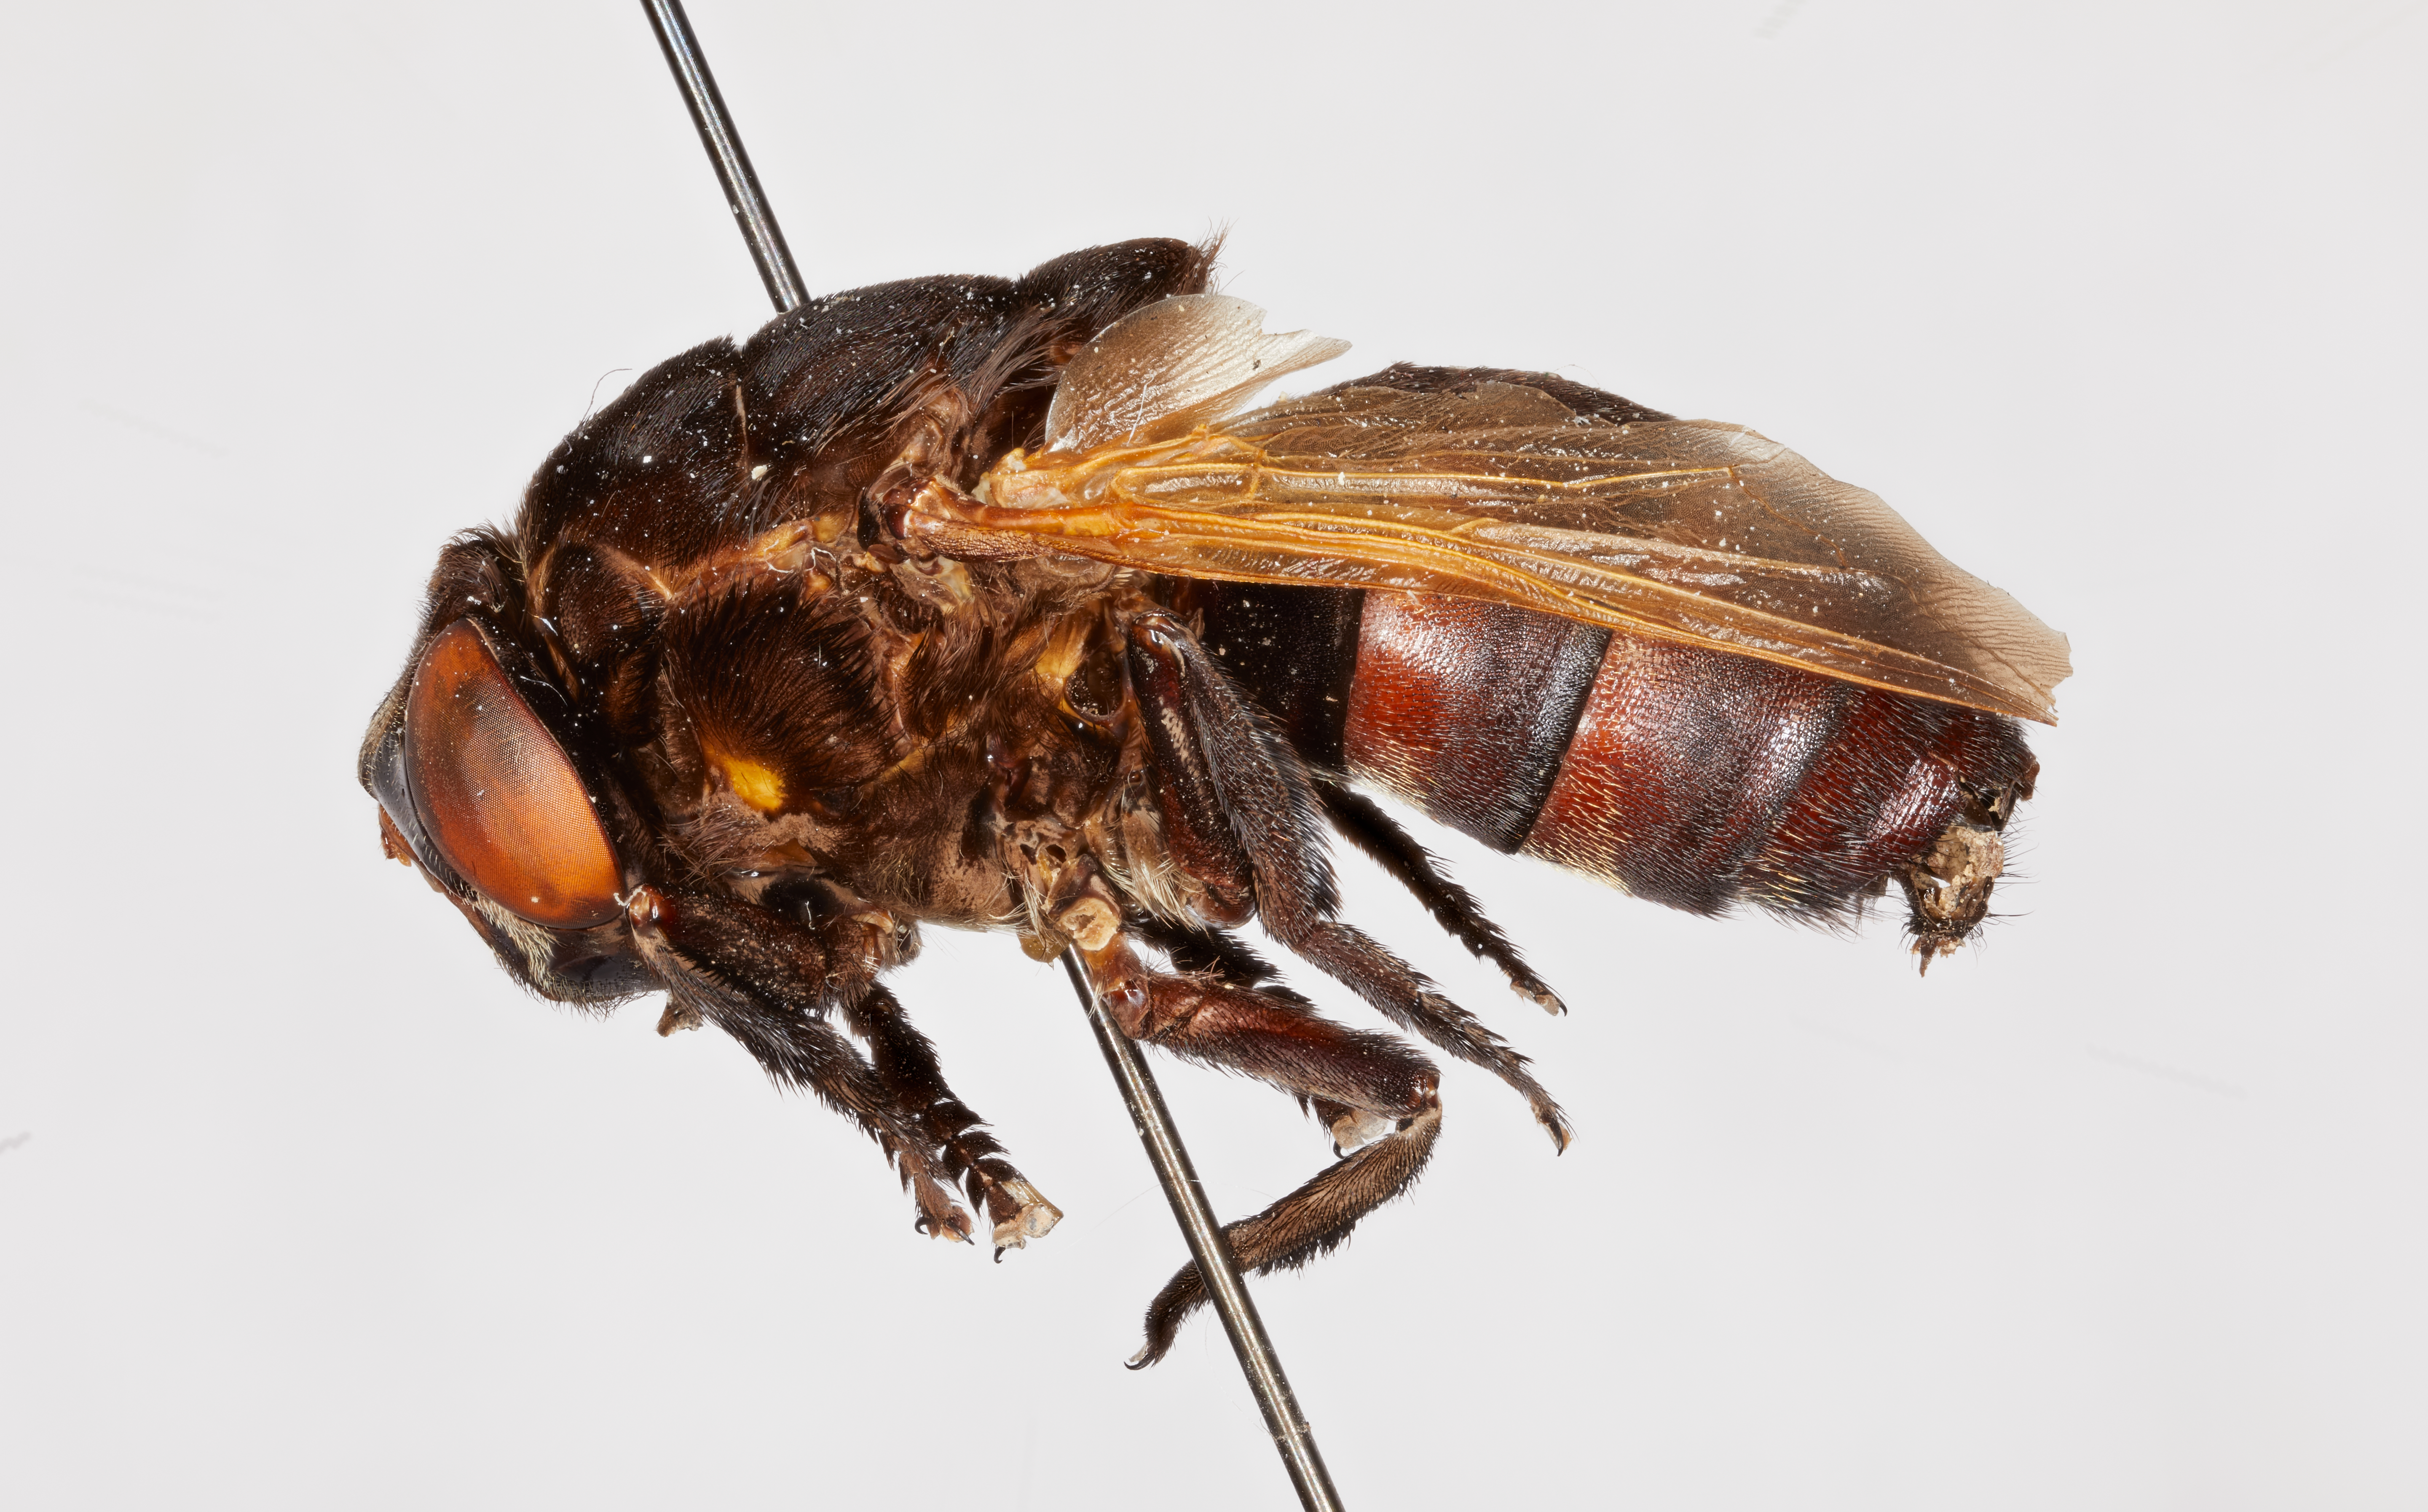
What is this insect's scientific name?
Cuterebra baeri
